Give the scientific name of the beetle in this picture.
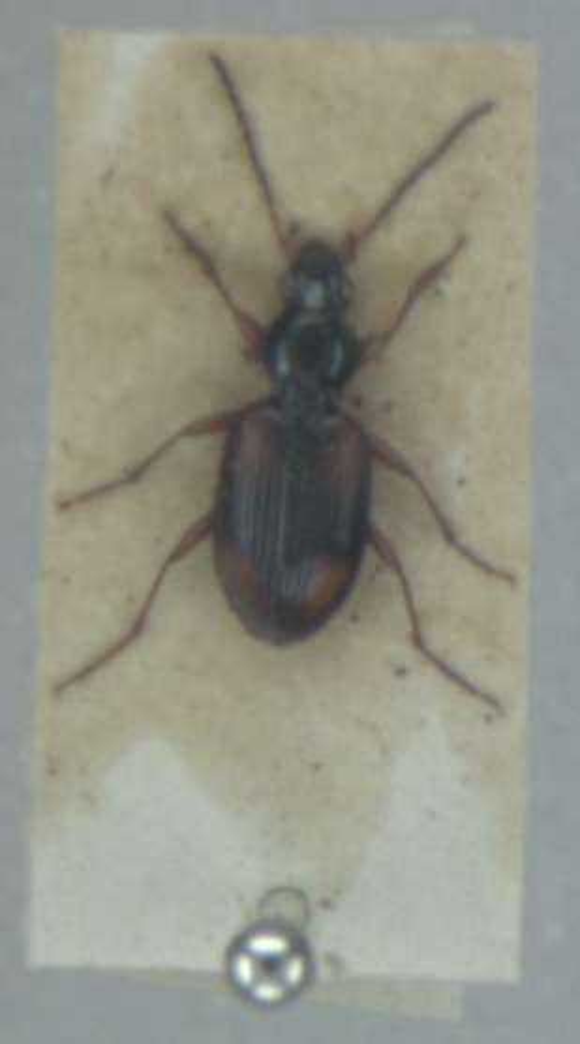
Bembidion fluviatile
